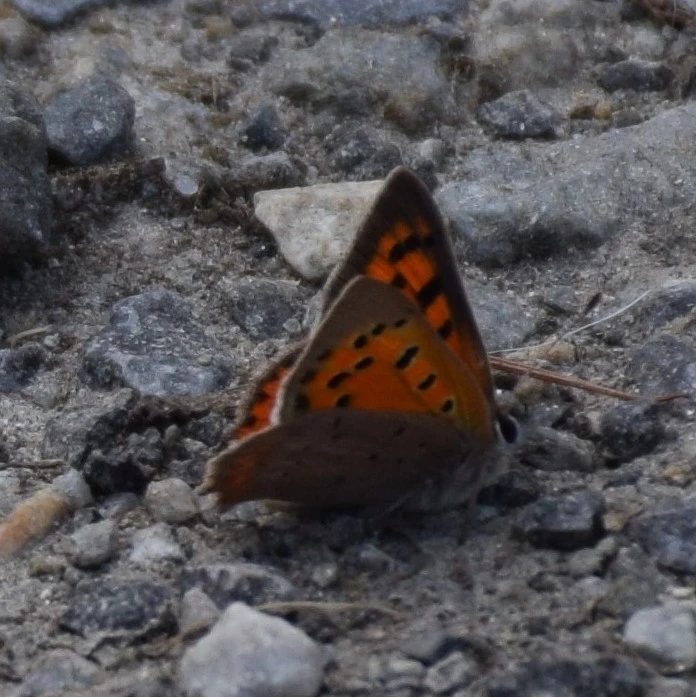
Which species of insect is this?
Lycaena phlaeas
